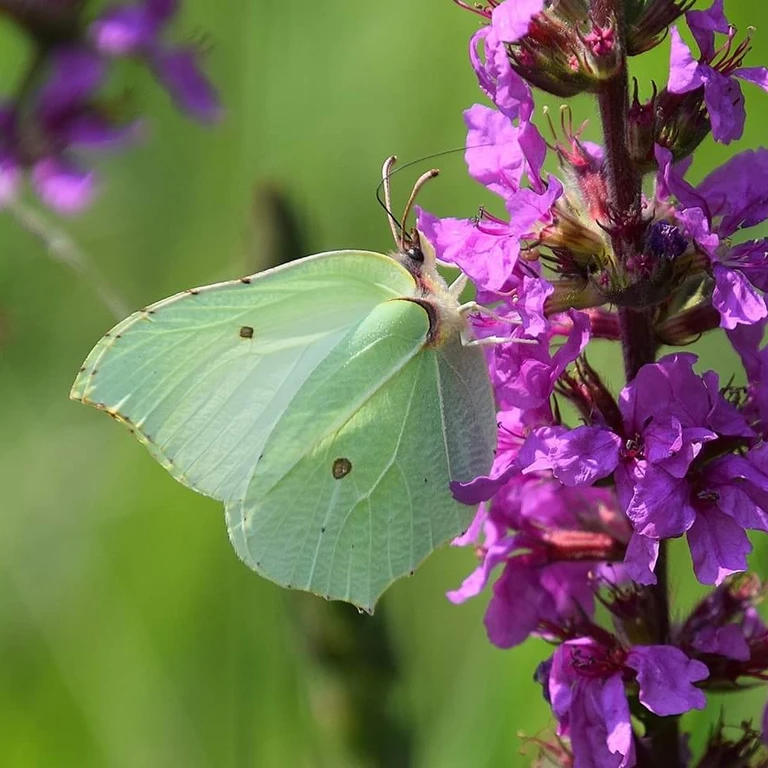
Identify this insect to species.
Gonepteryx rhamni
